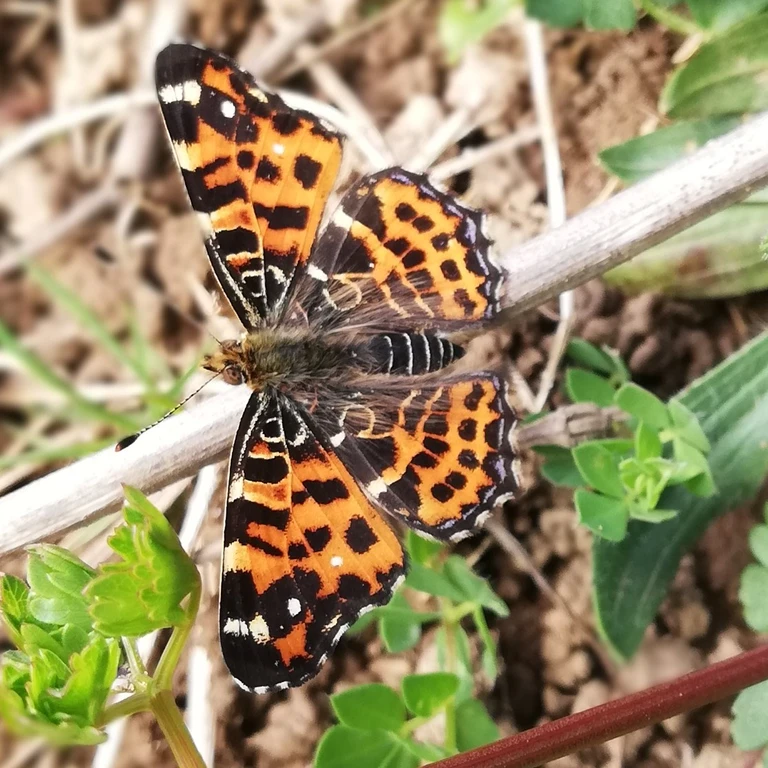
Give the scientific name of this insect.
Araschnia levana
